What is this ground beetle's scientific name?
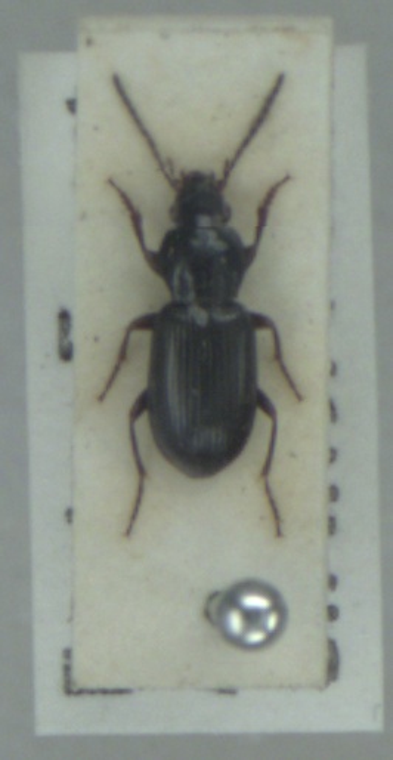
Pterostichus diligens
